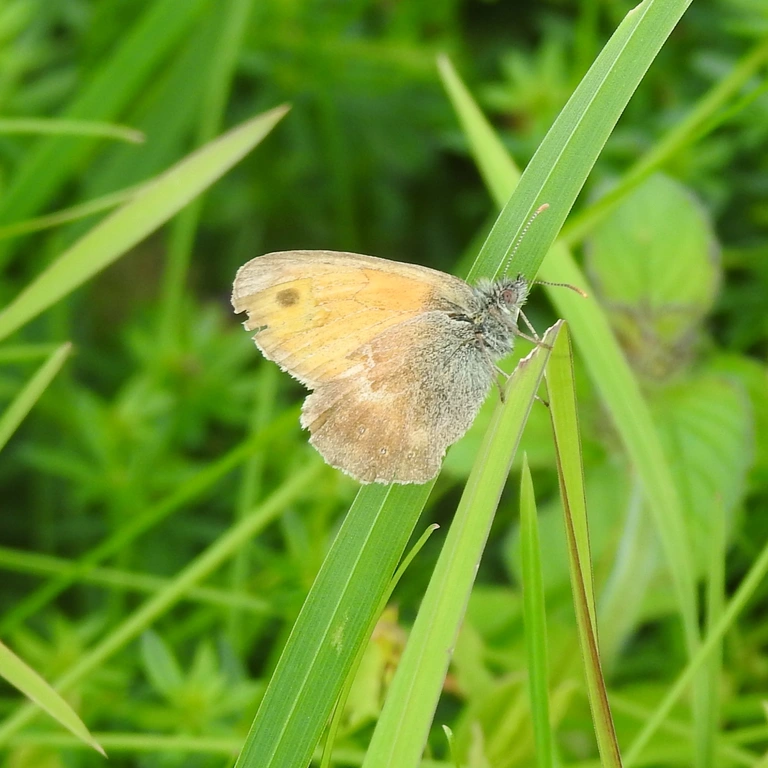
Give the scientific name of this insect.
Coenonympha pamphilus
